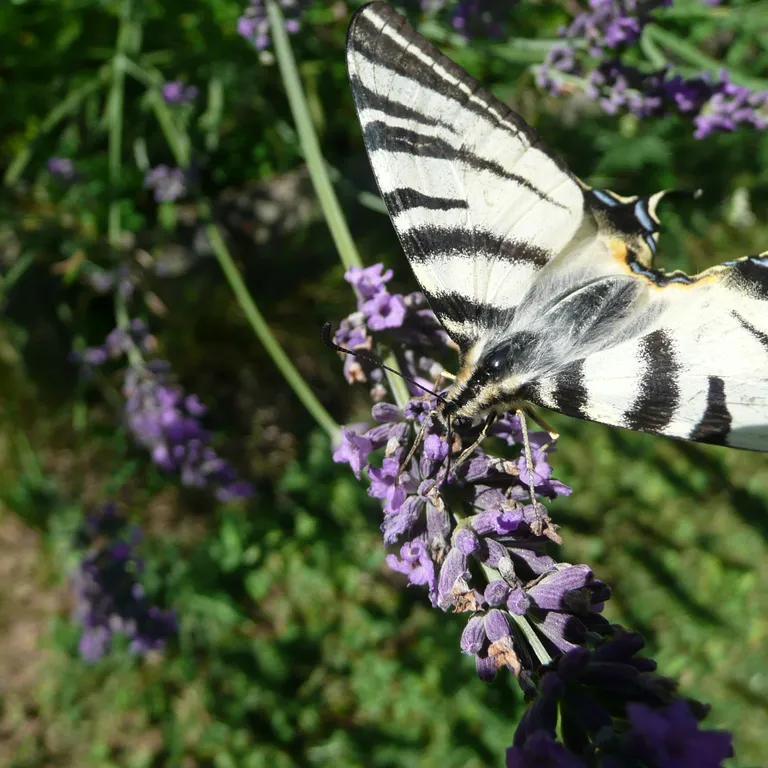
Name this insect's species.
Iphiclides podalirius
